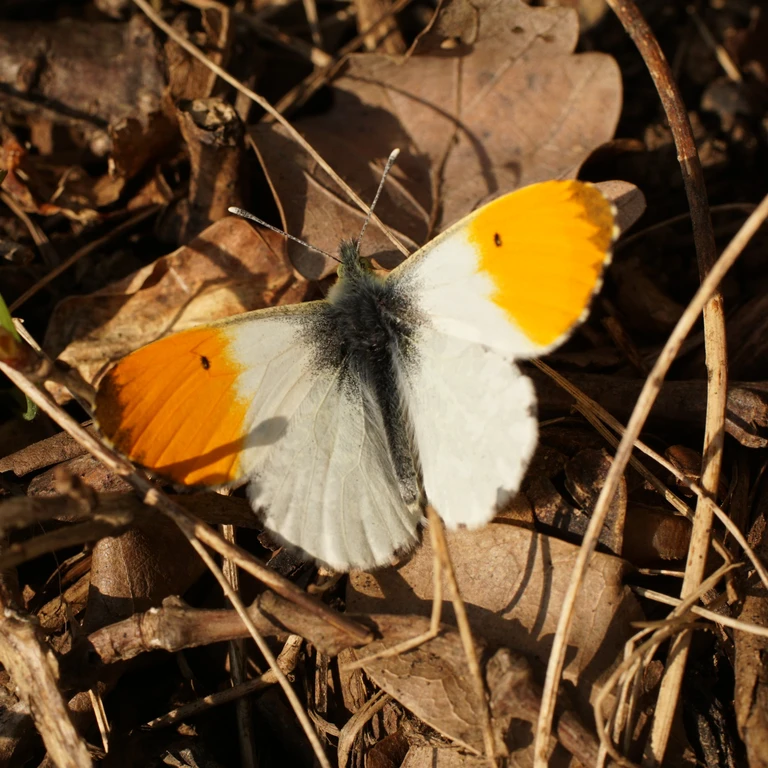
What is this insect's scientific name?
Anthocharis cardamines
